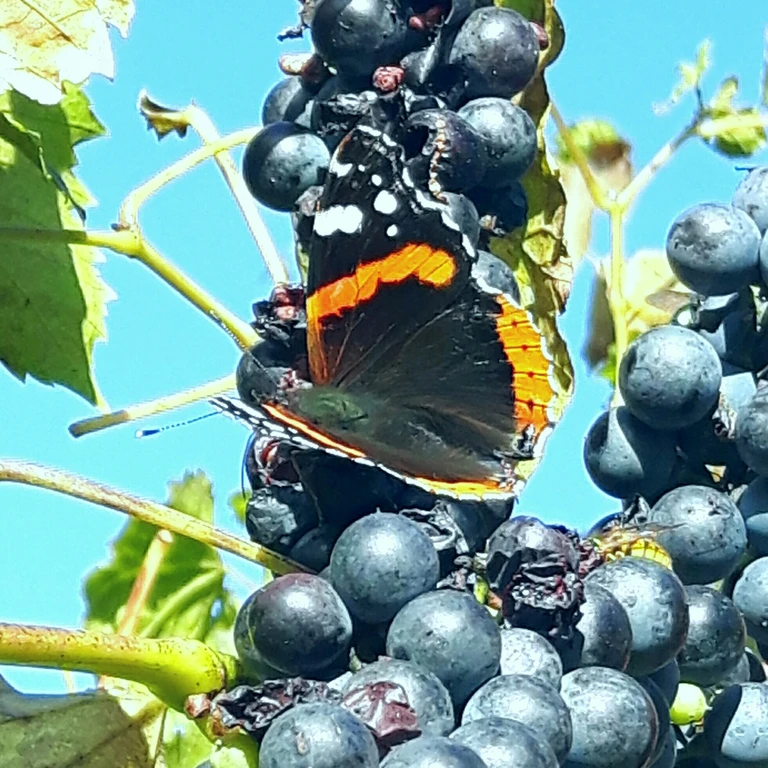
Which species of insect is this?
Vanessa atalanta
